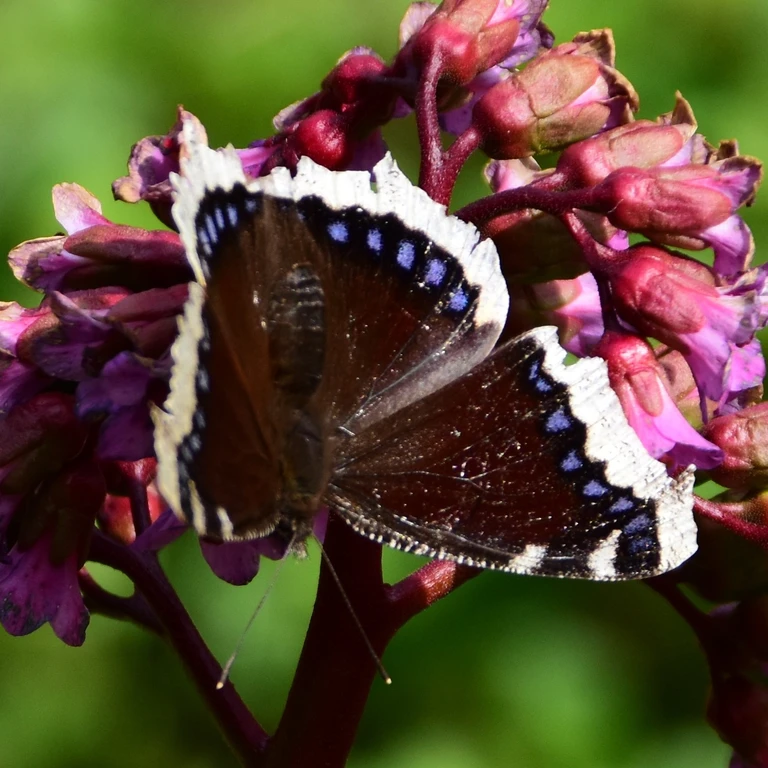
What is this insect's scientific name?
Nymphalis antiopa
